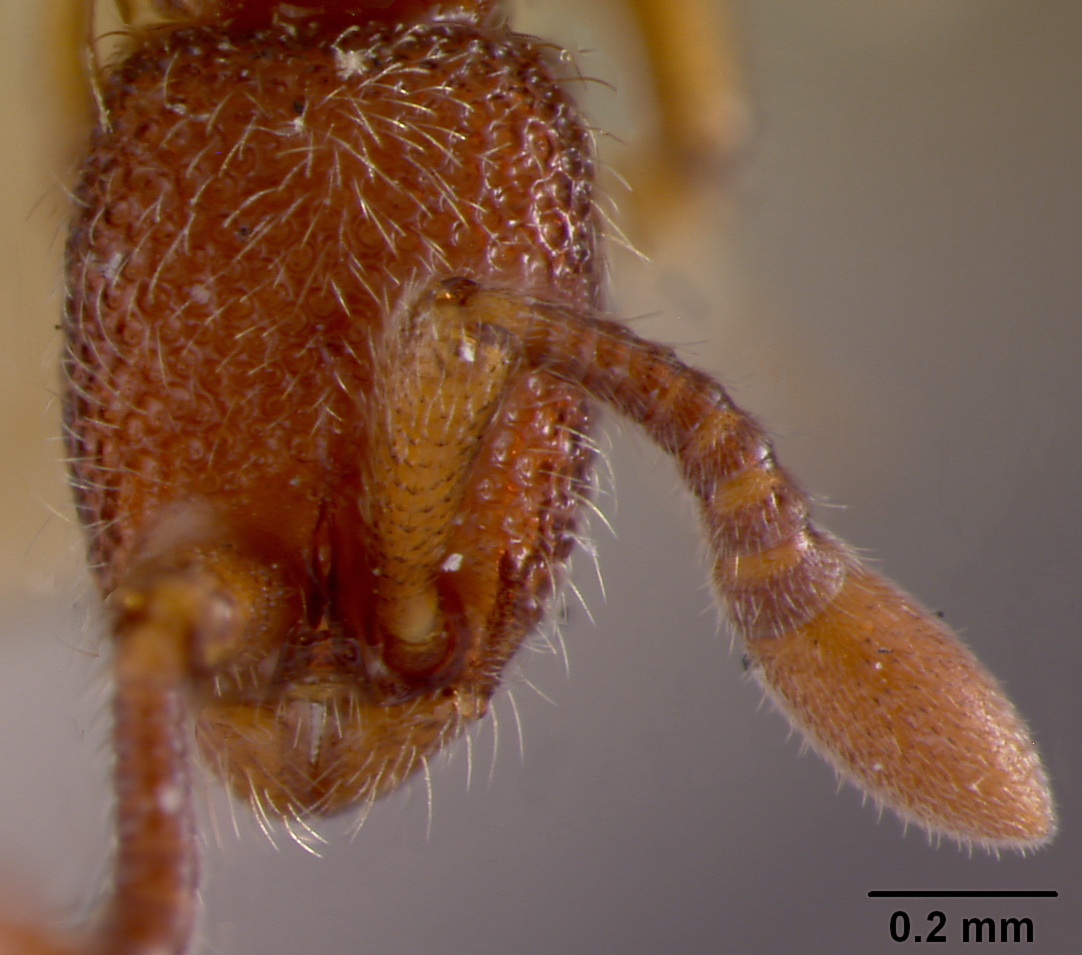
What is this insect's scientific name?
Cerapachys hondurianus
